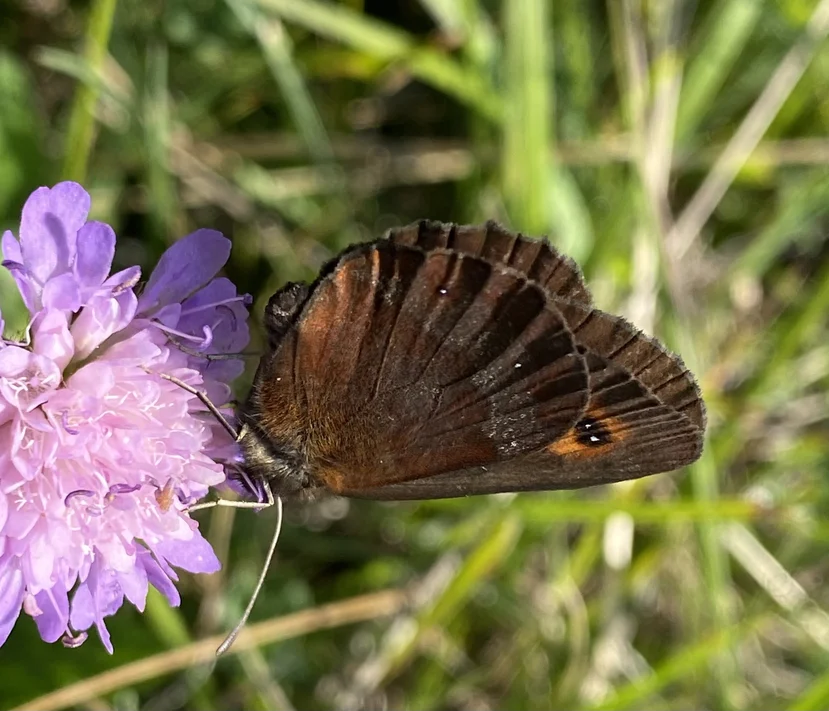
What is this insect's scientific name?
Erebia aethiops
